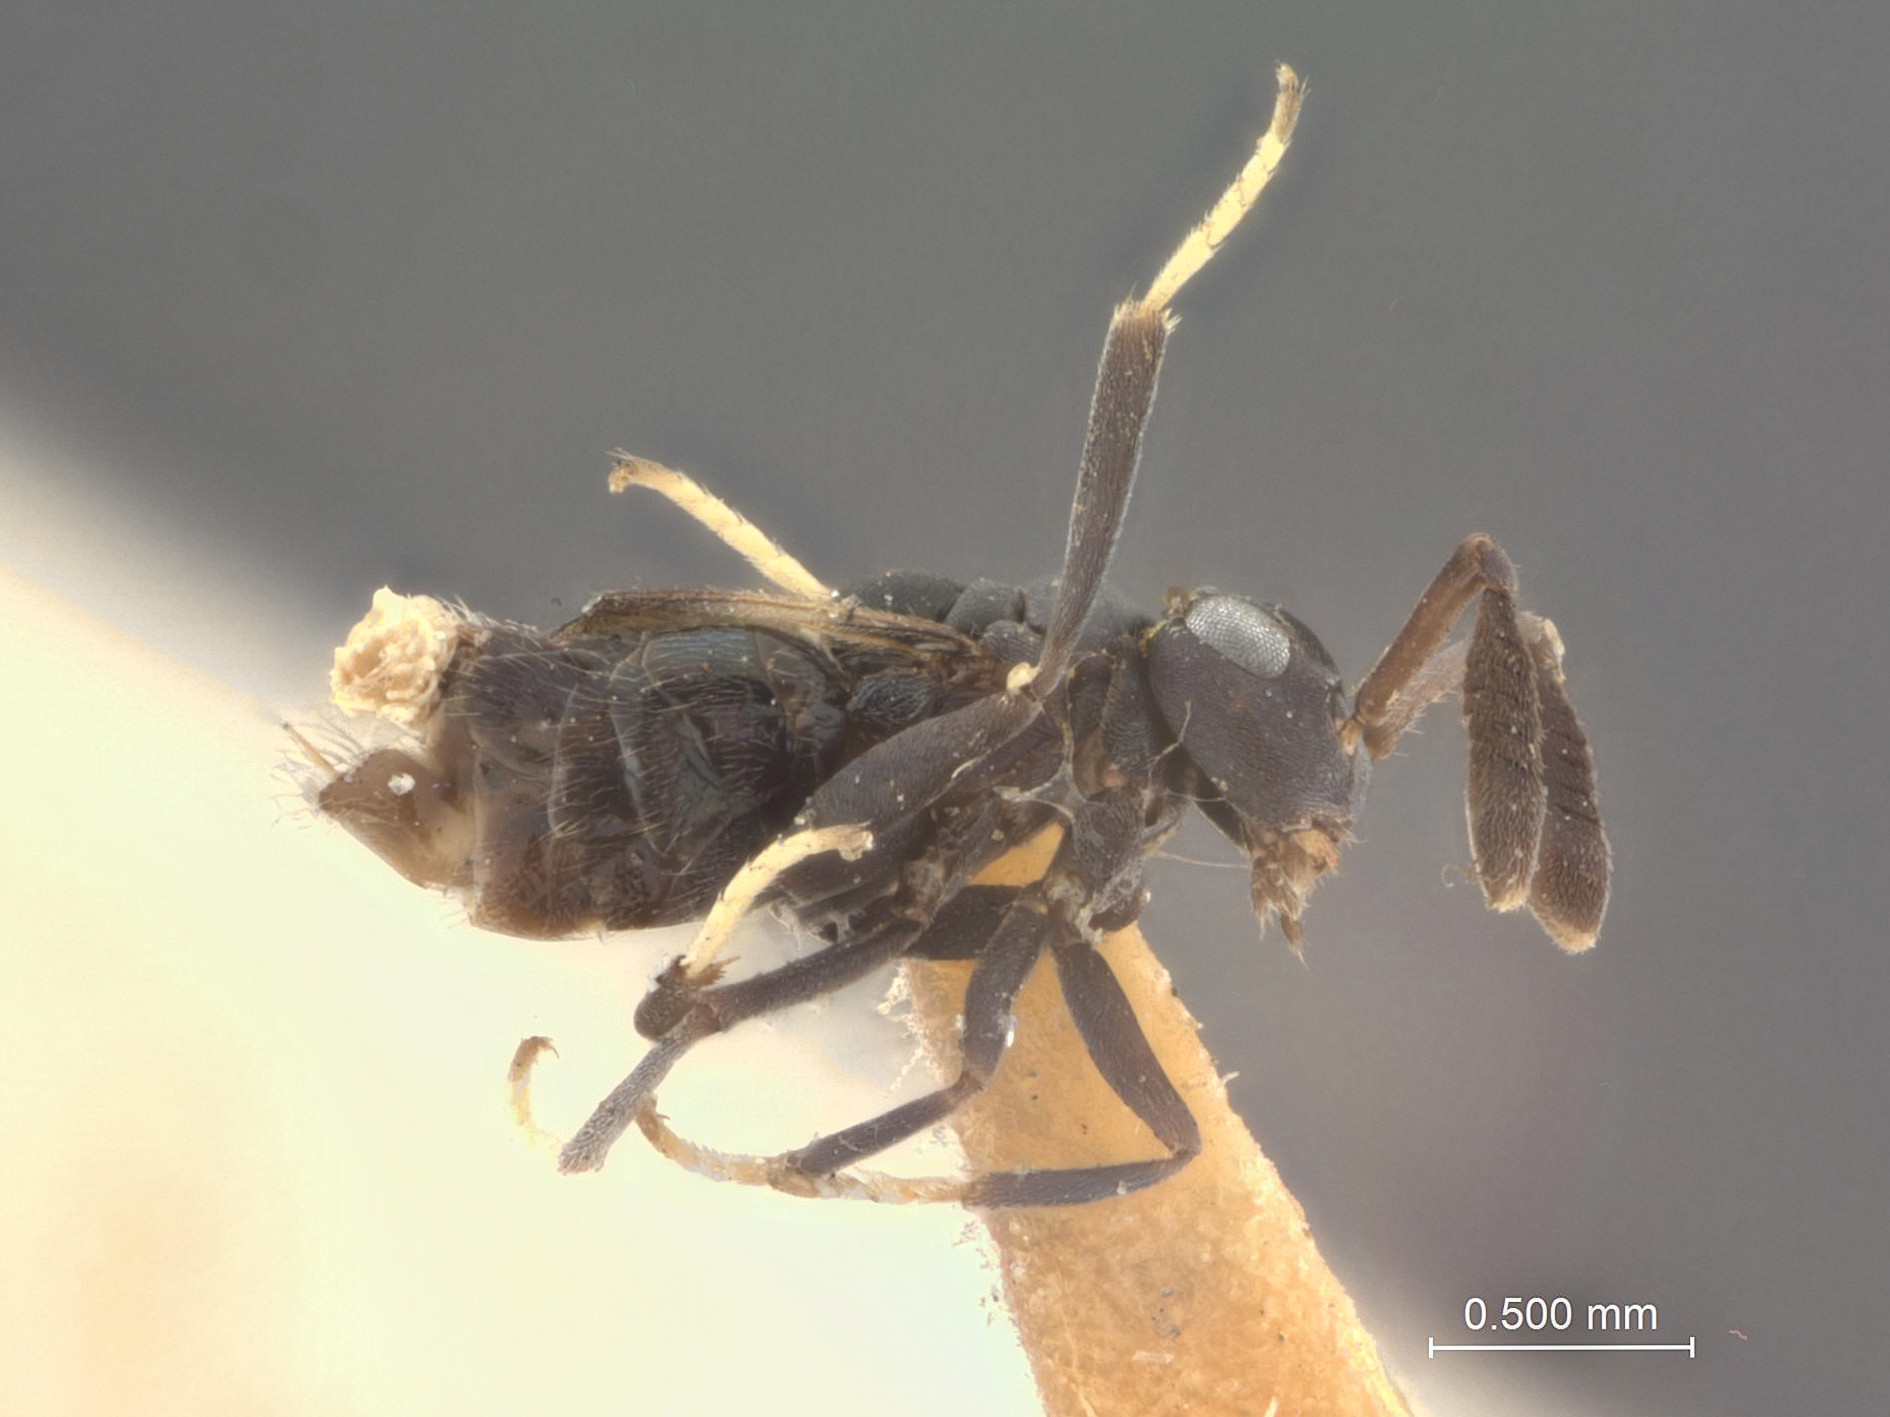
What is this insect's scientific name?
Myrmencyrtus australis
